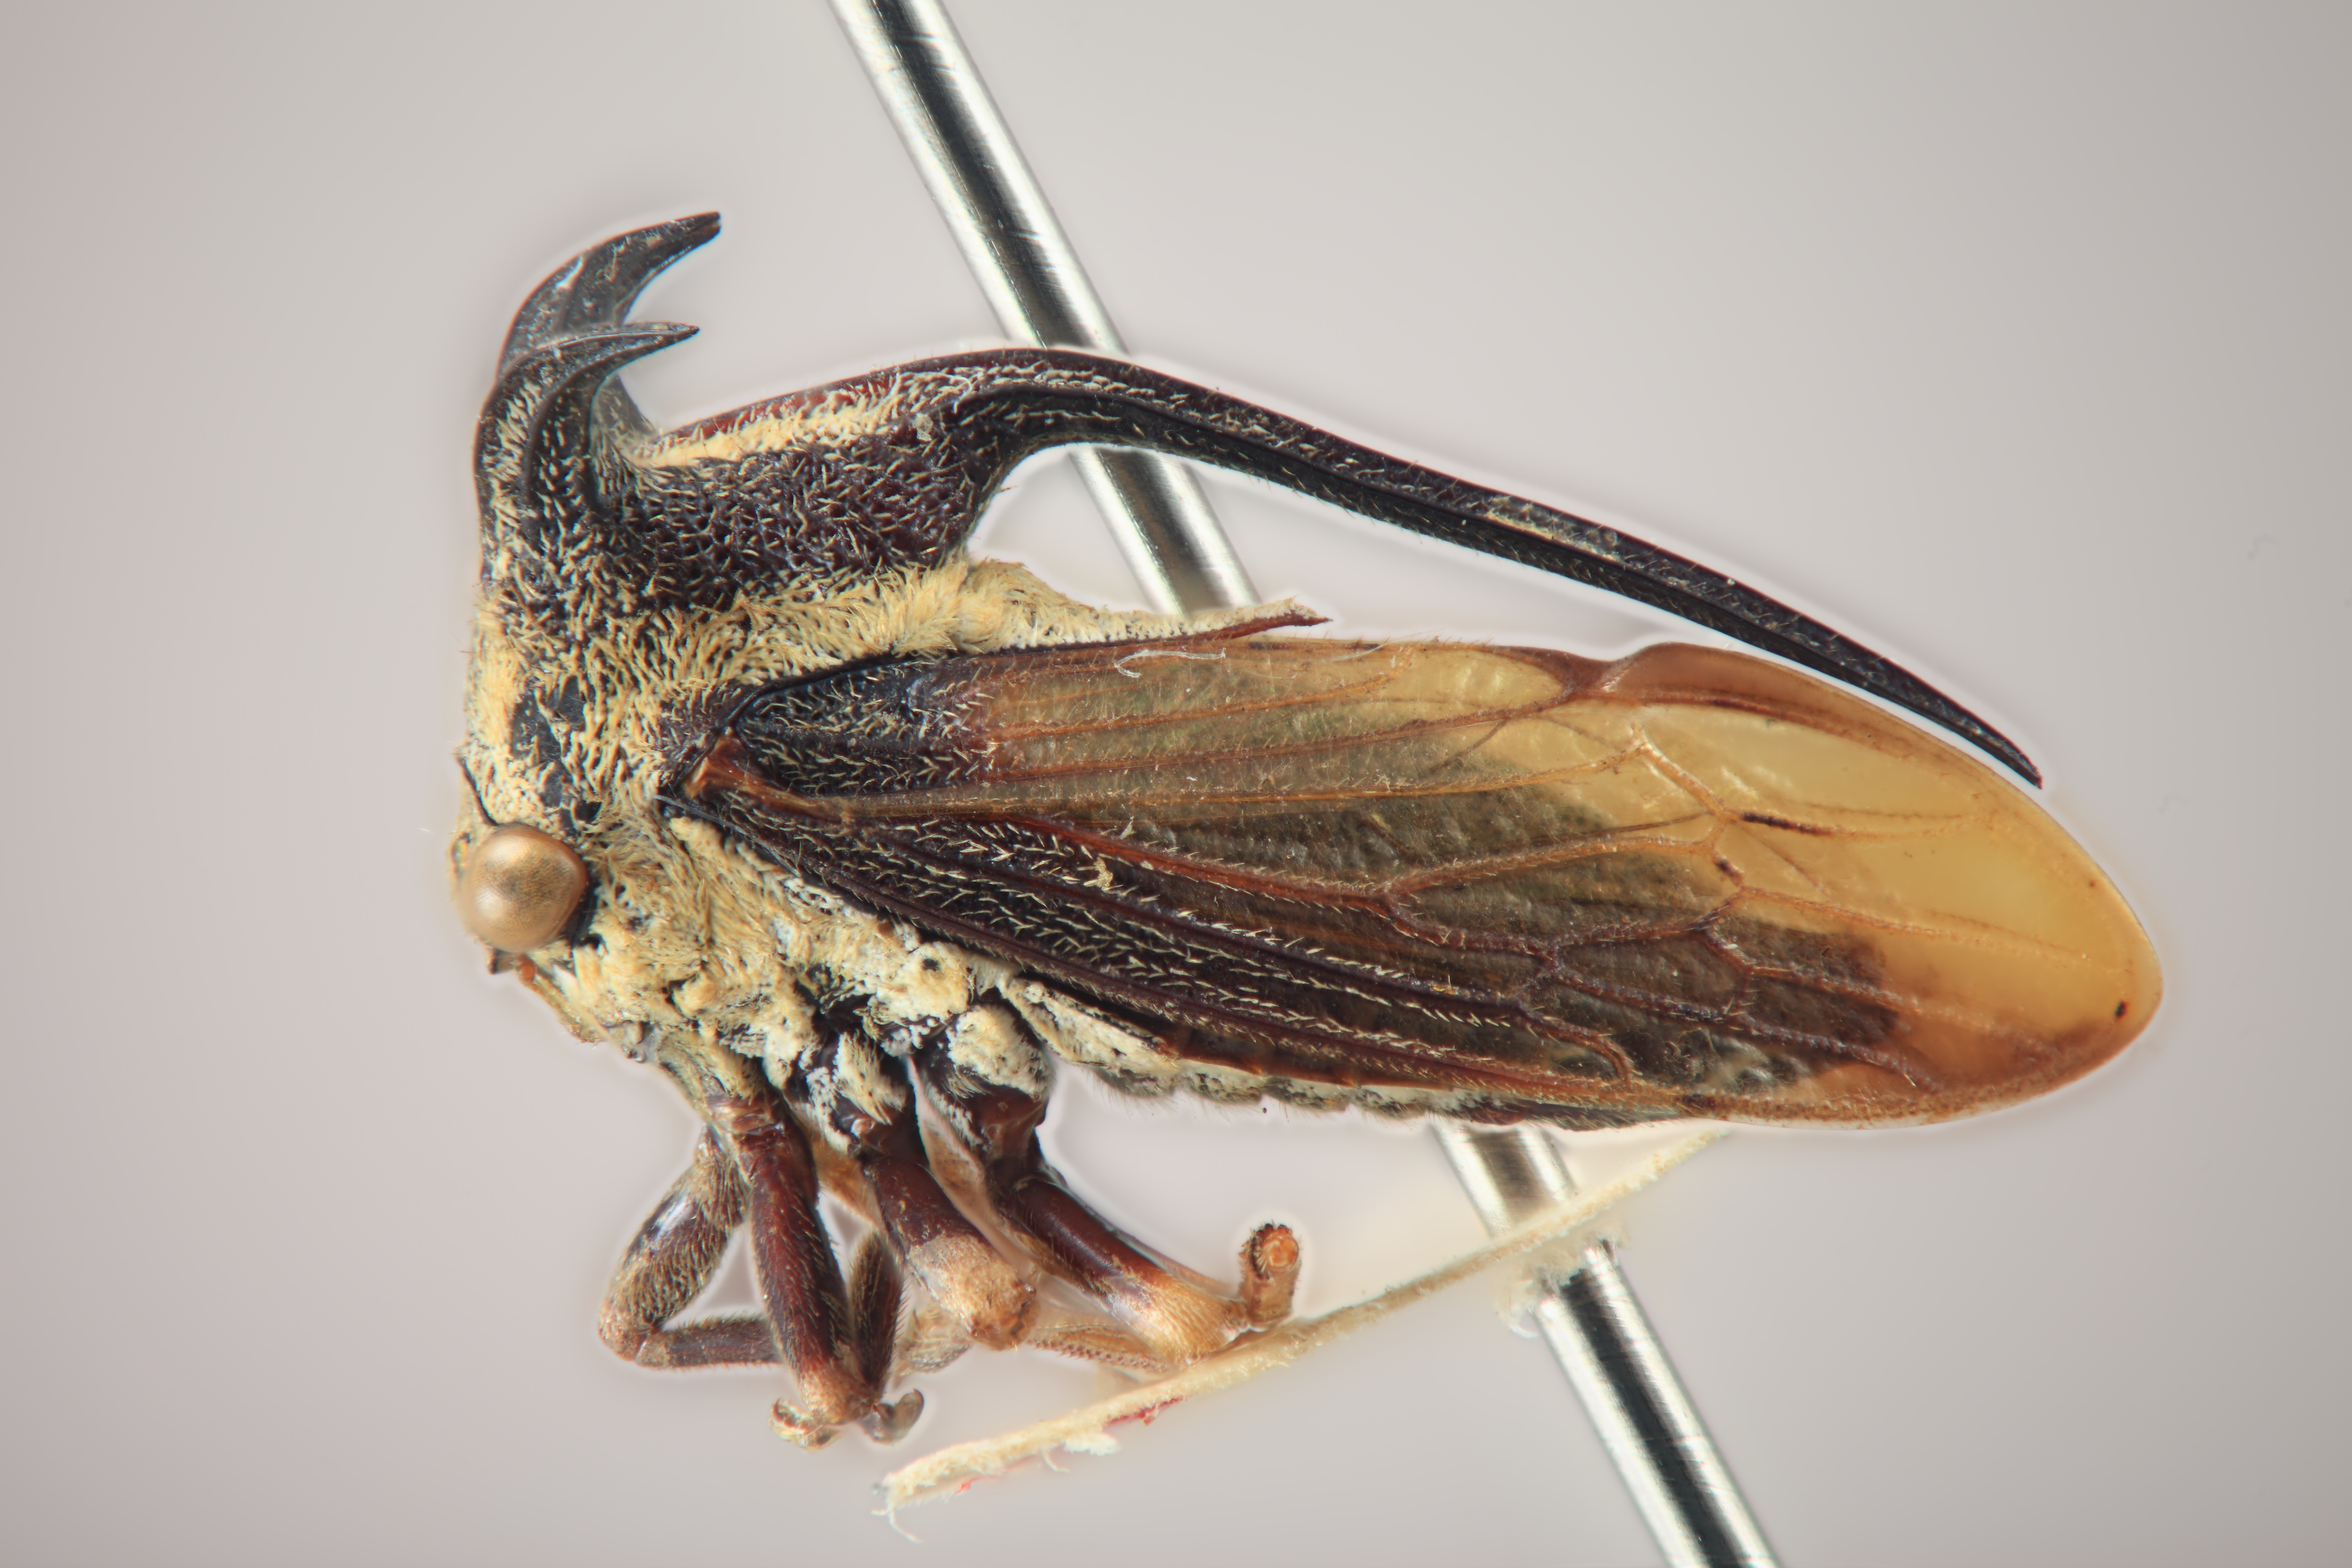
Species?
Leptocentrus albolineatus
